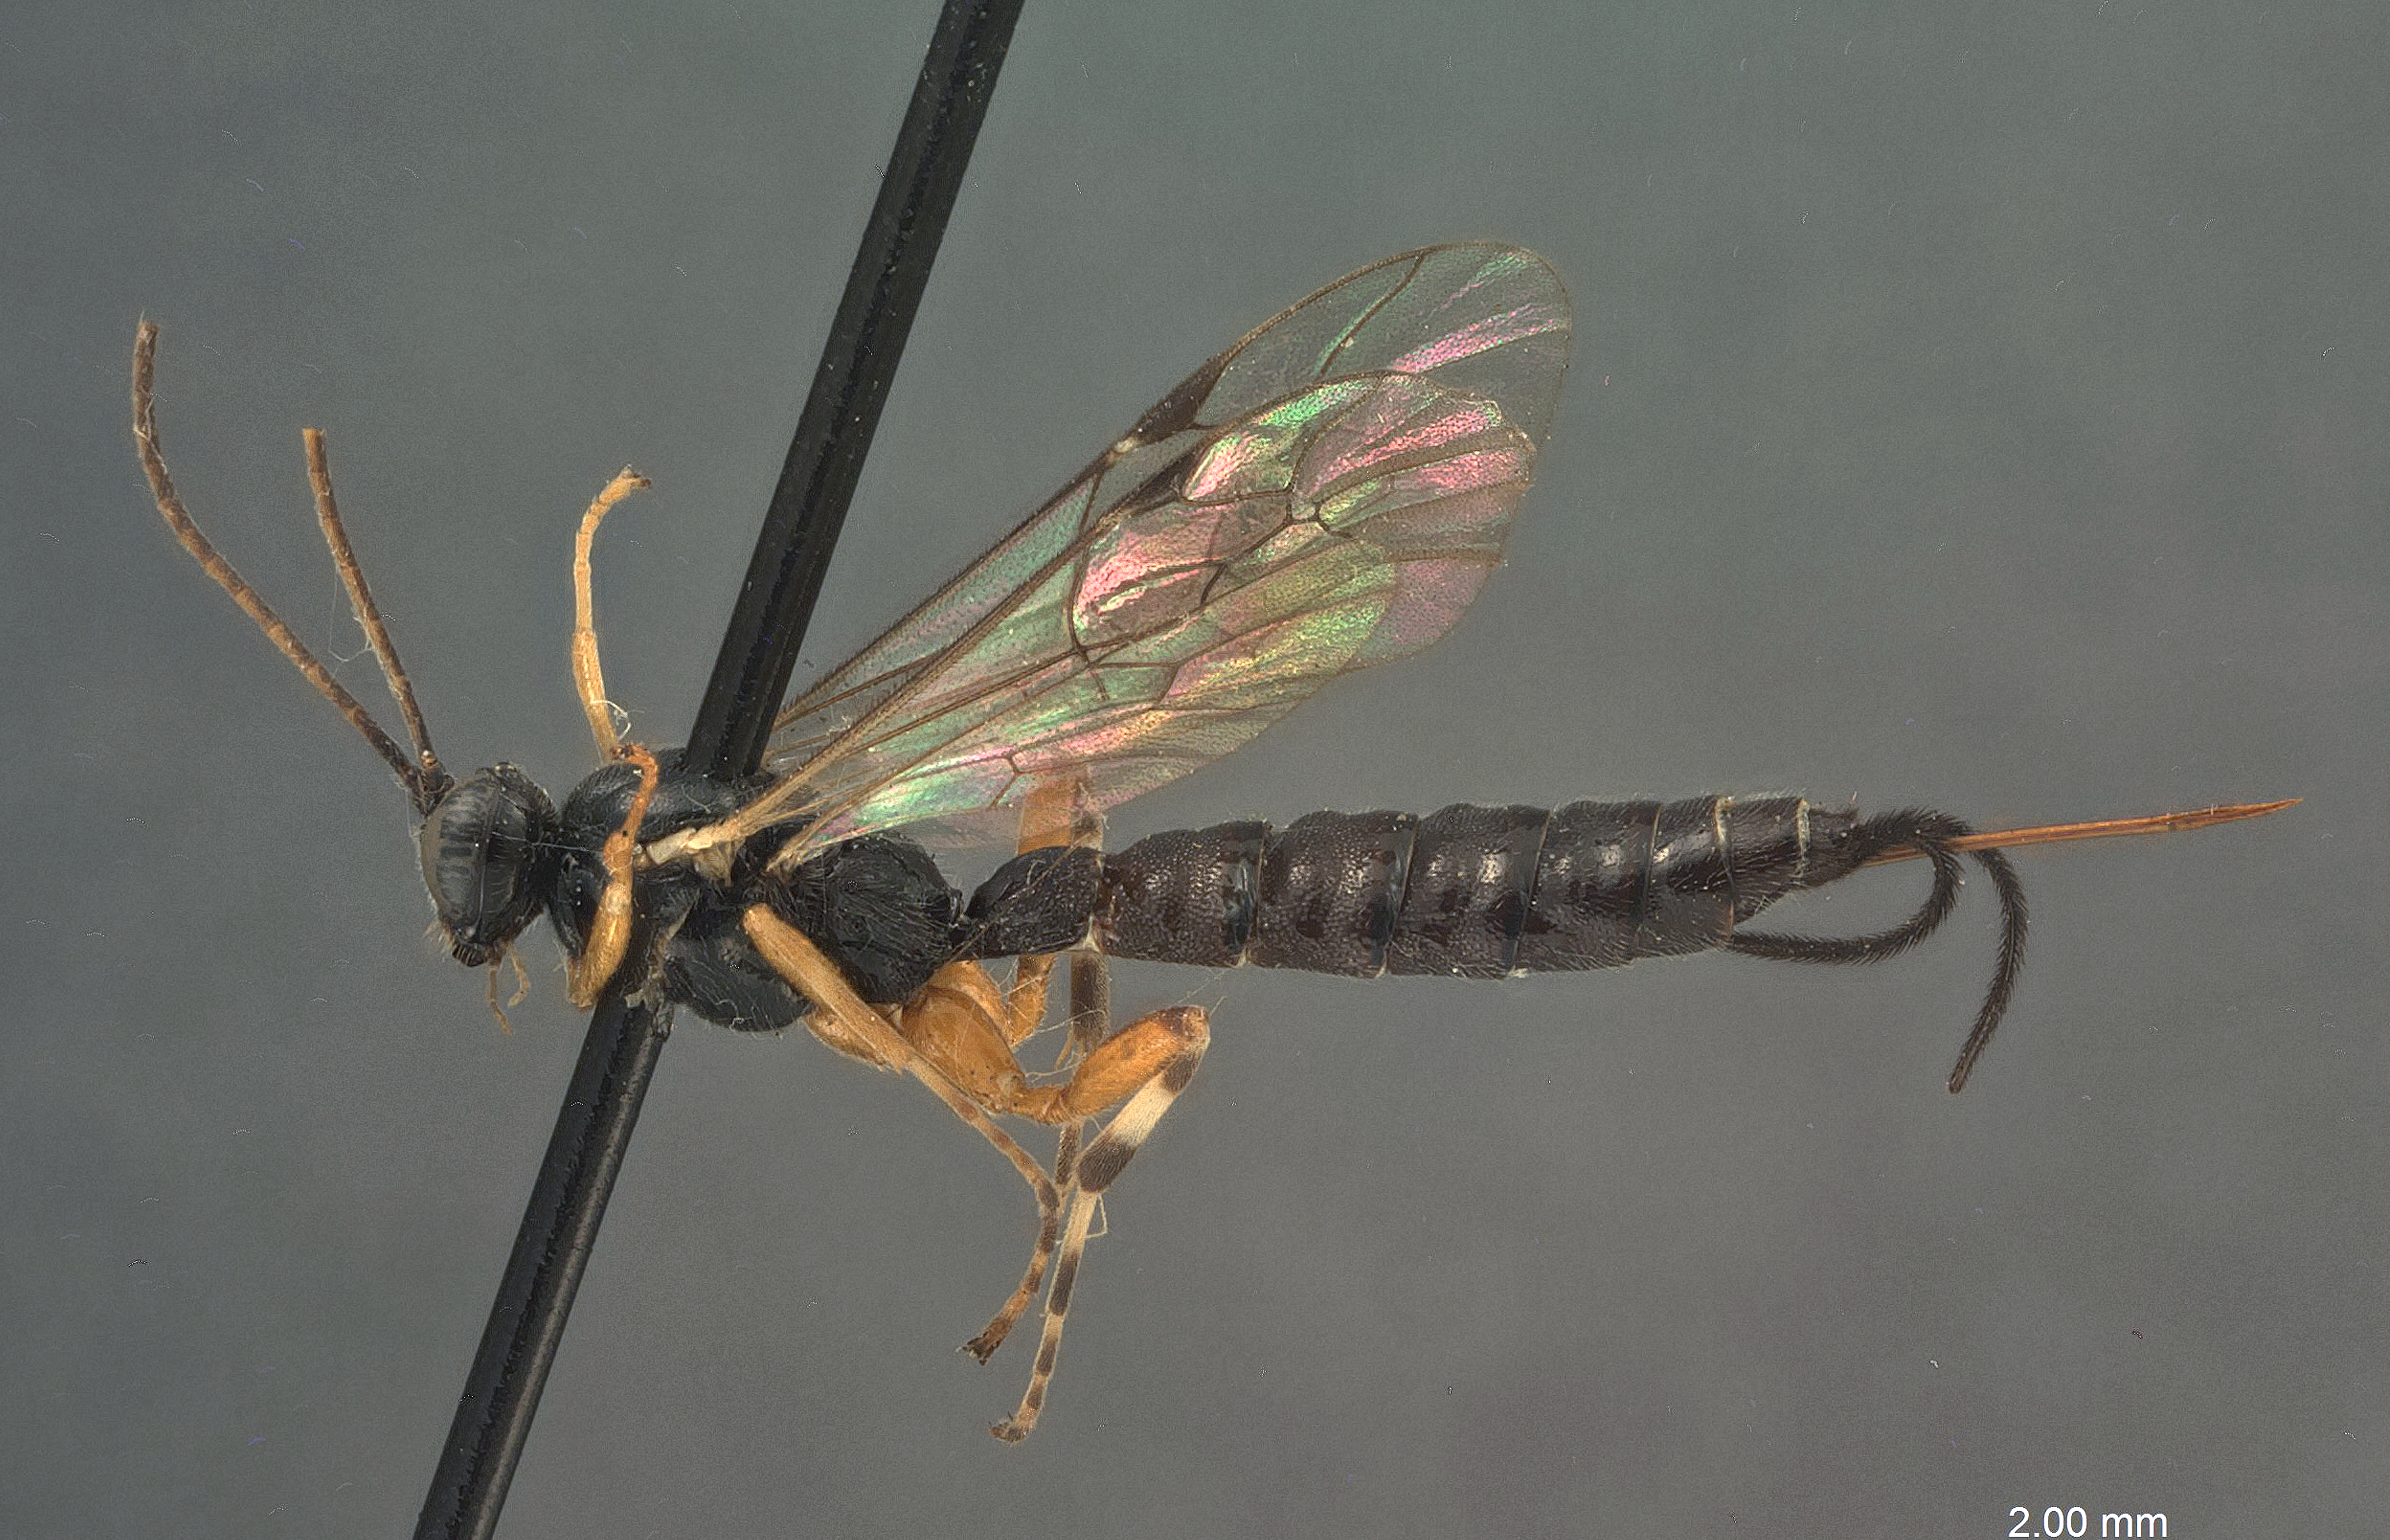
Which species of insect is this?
Iseropus bruneifrons
